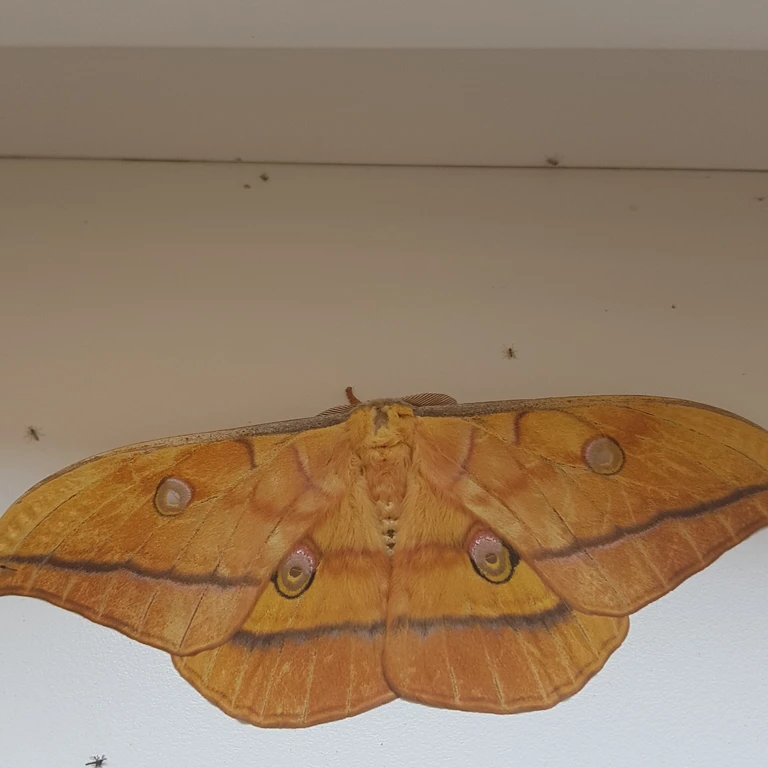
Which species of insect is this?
Antheraea yamamai
